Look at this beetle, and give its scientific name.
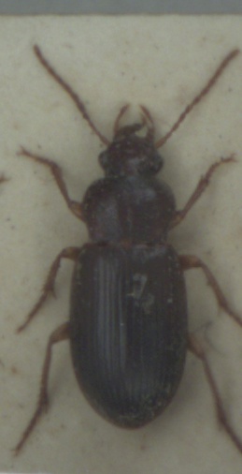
Ophonus rufibarbis
